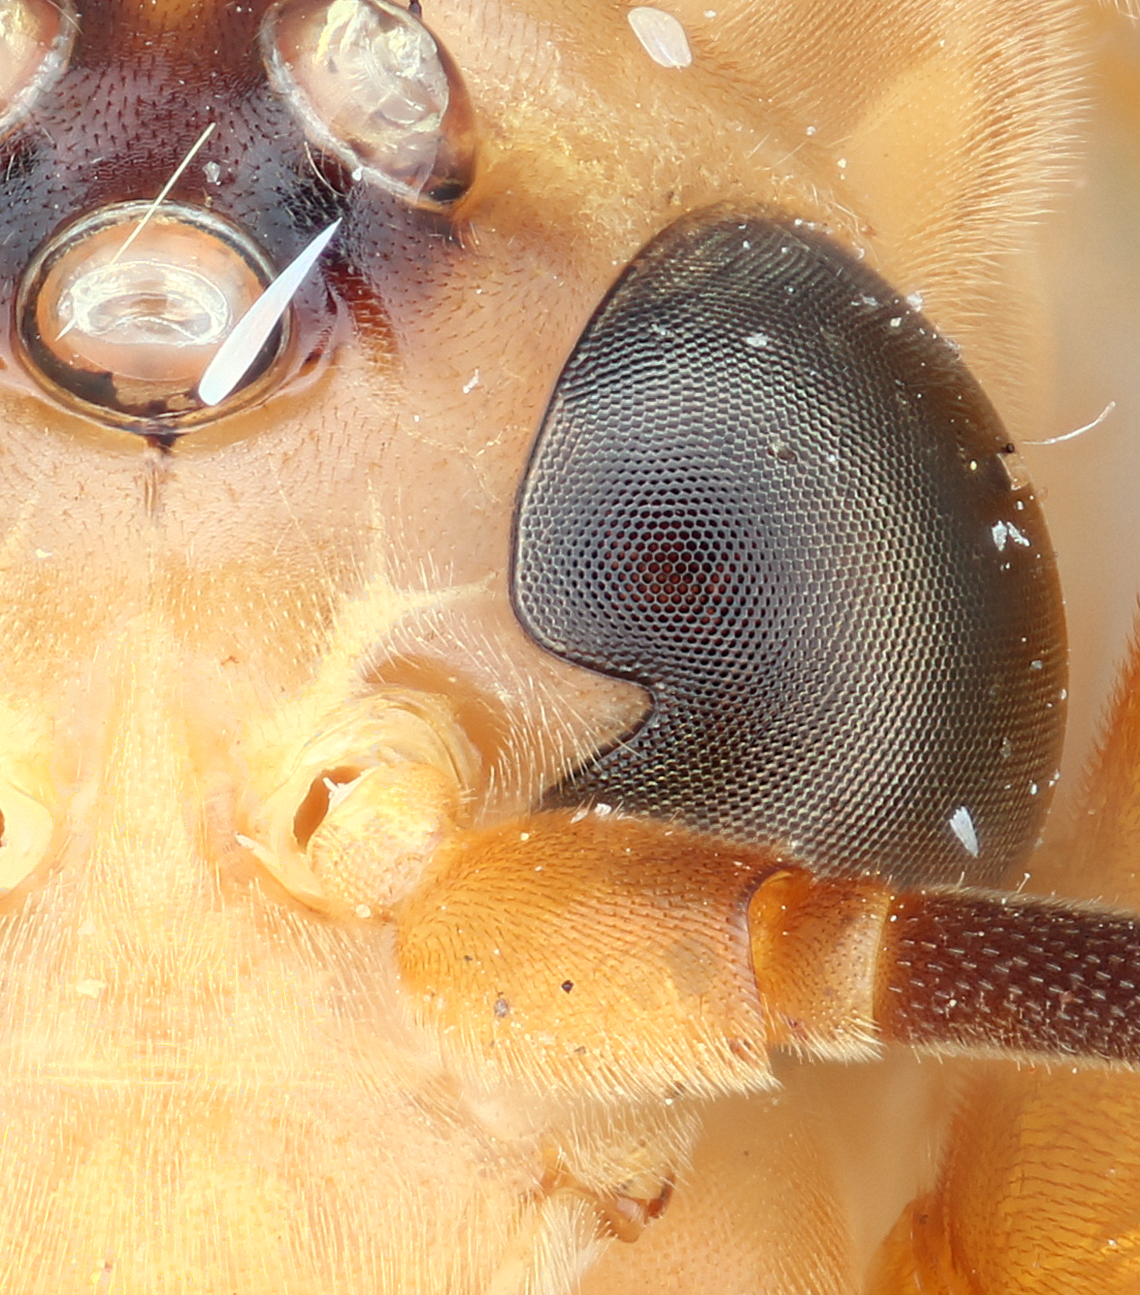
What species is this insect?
Rhopalosoma simile
